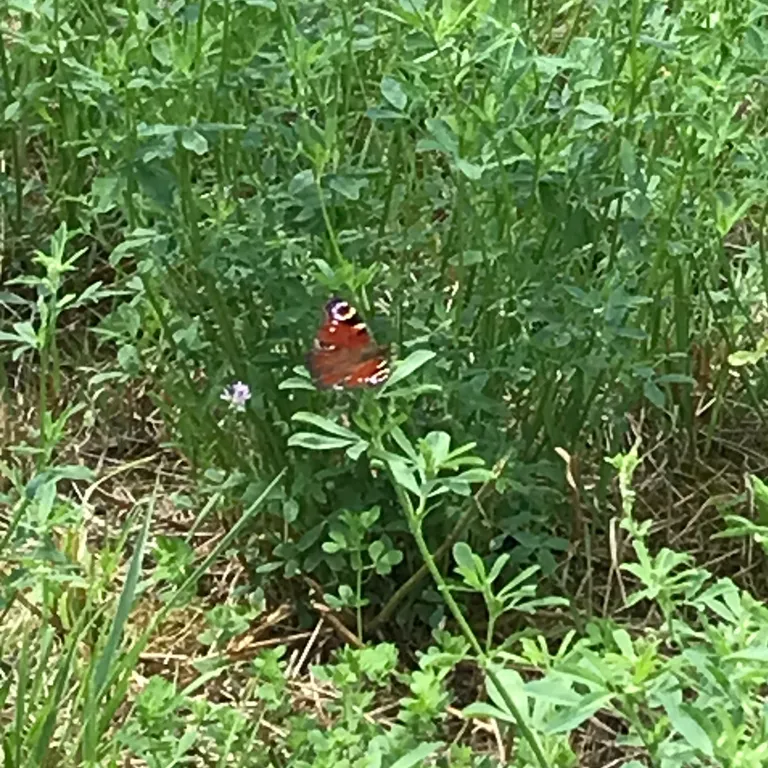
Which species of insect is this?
Aglais io
